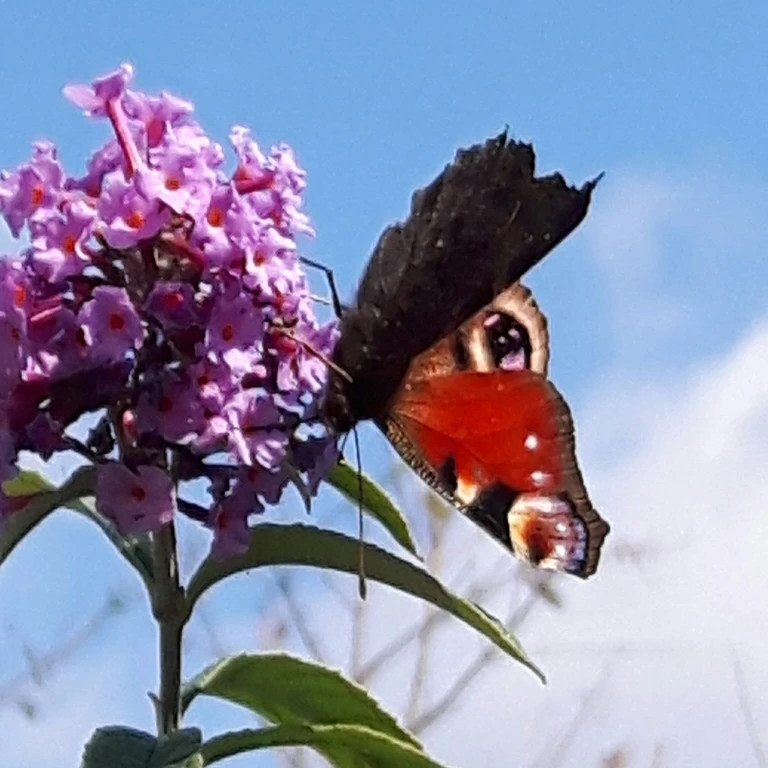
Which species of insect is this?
Aglais io
